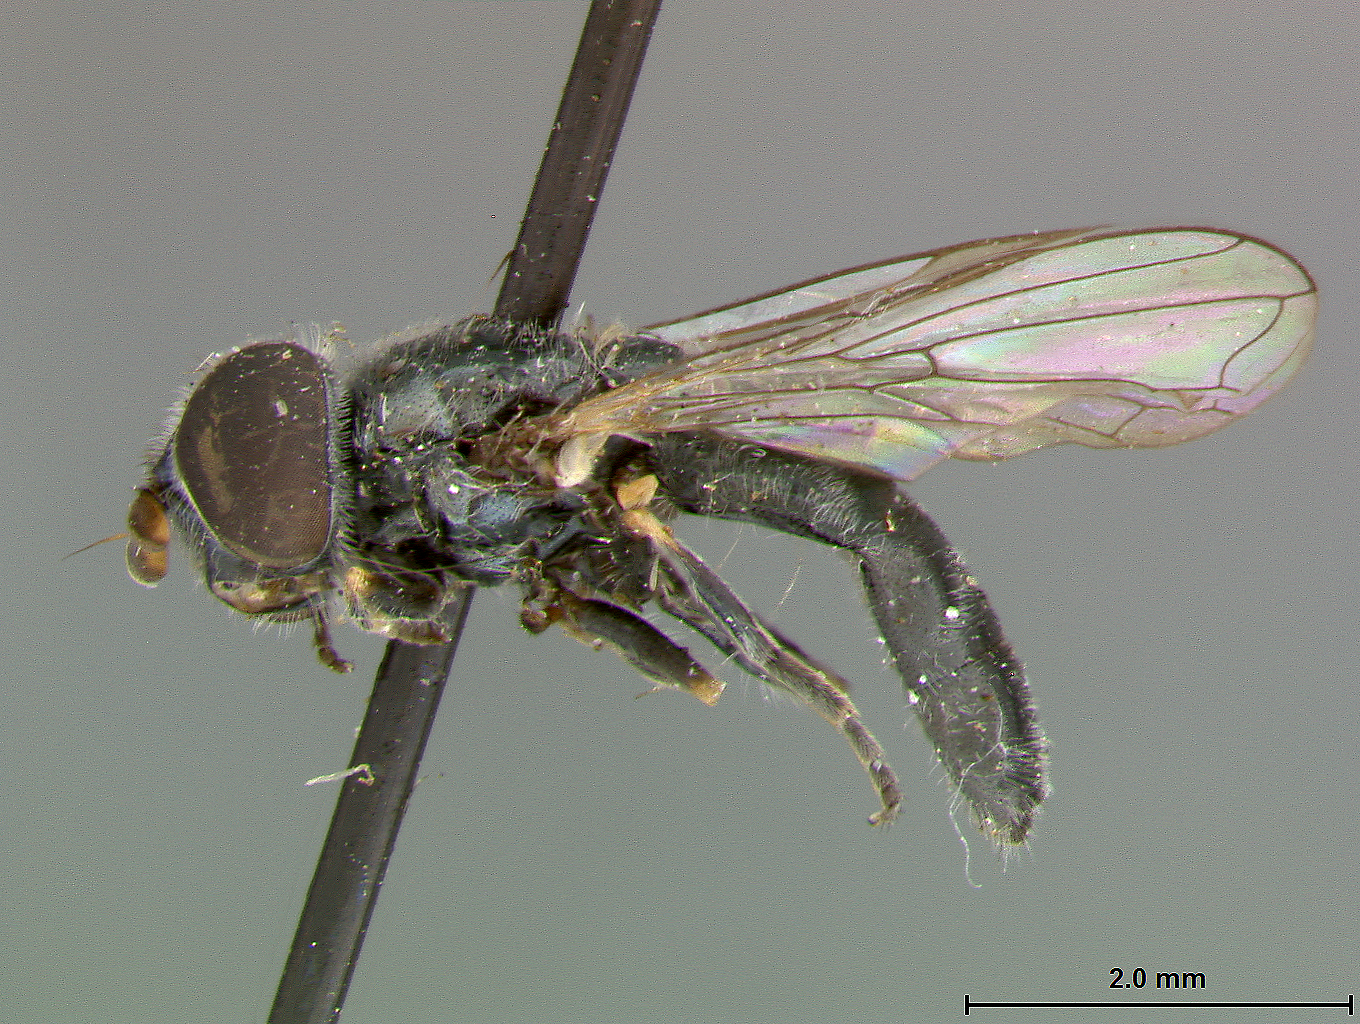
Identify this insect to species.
Cnemodon albipleura
